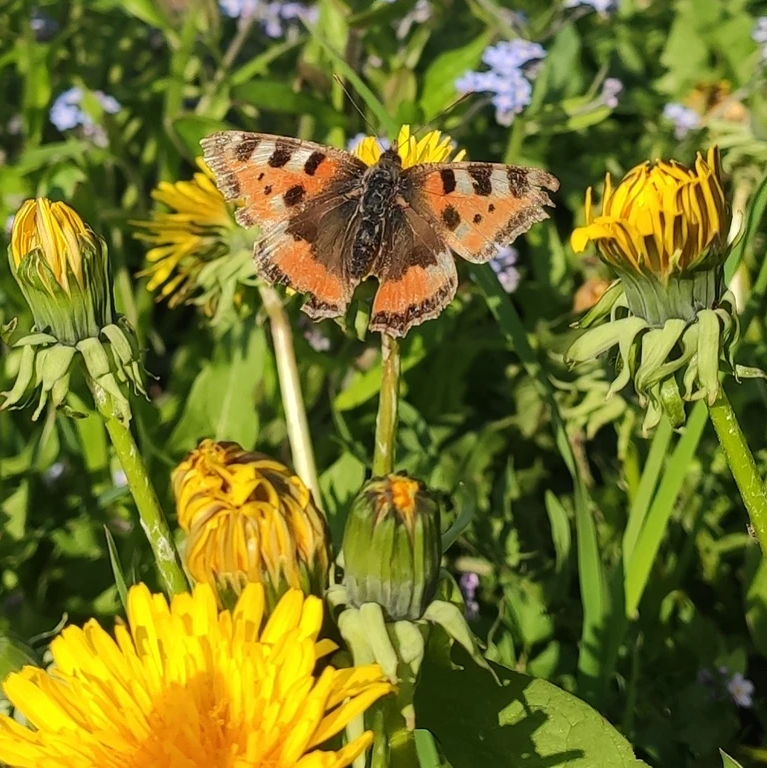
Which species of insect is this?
Aglais urticae
